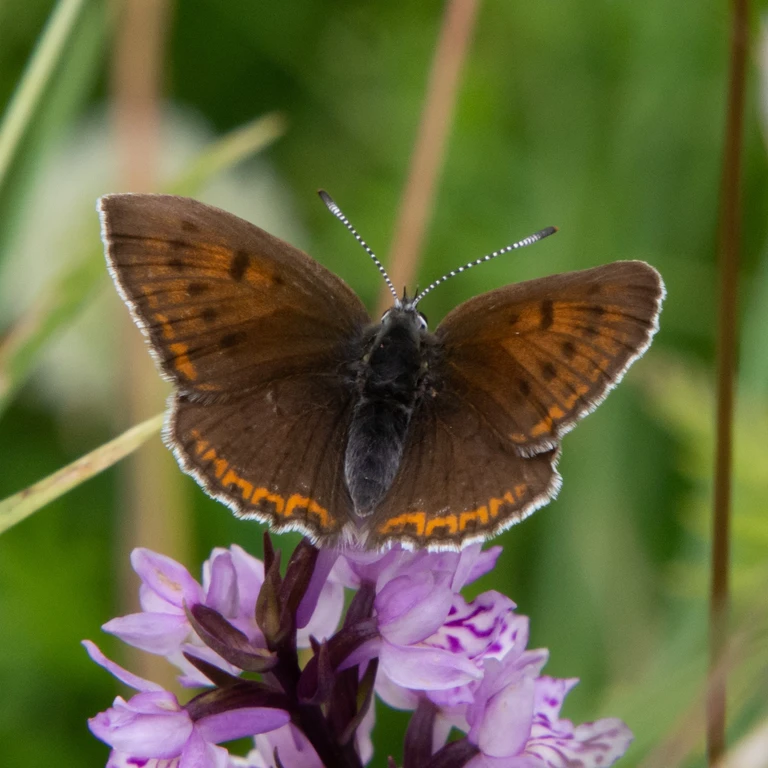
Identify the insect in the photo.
Lycaena hippothoe (also Palaeochrysophanus hippothoe)
